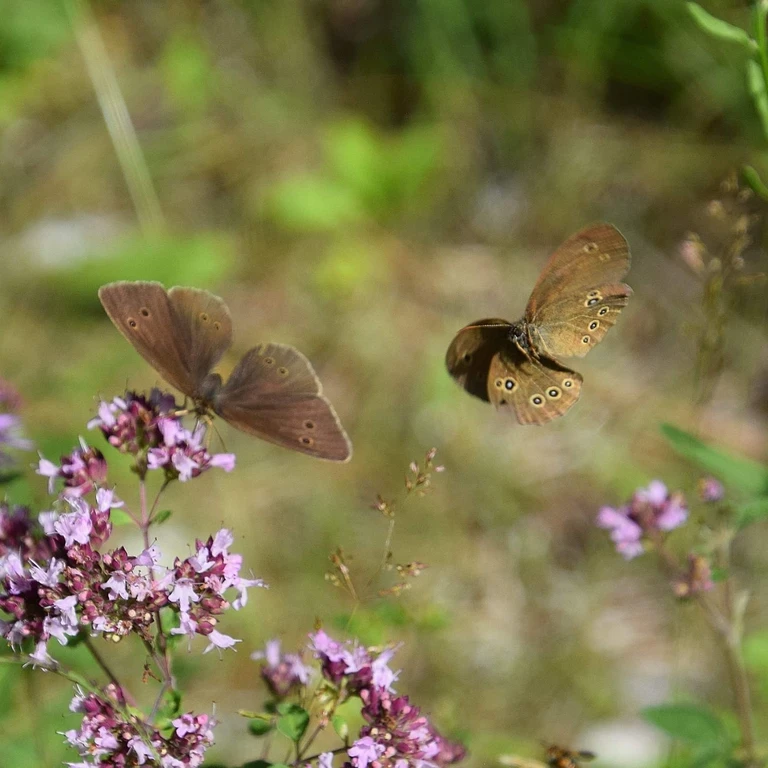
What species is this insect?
Aphantopus hyperantus
